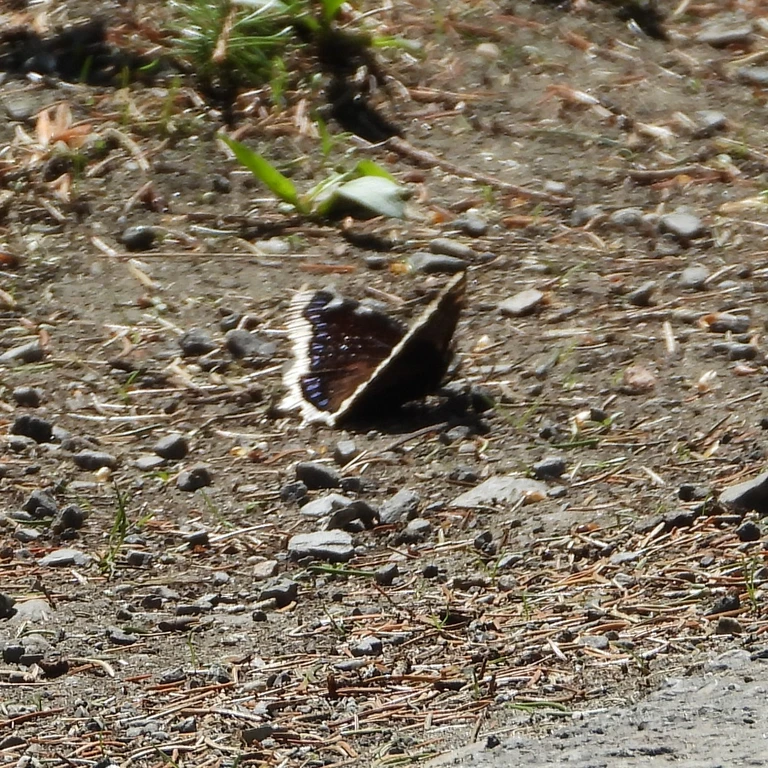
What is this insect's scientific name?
Nymphalis antiopa
